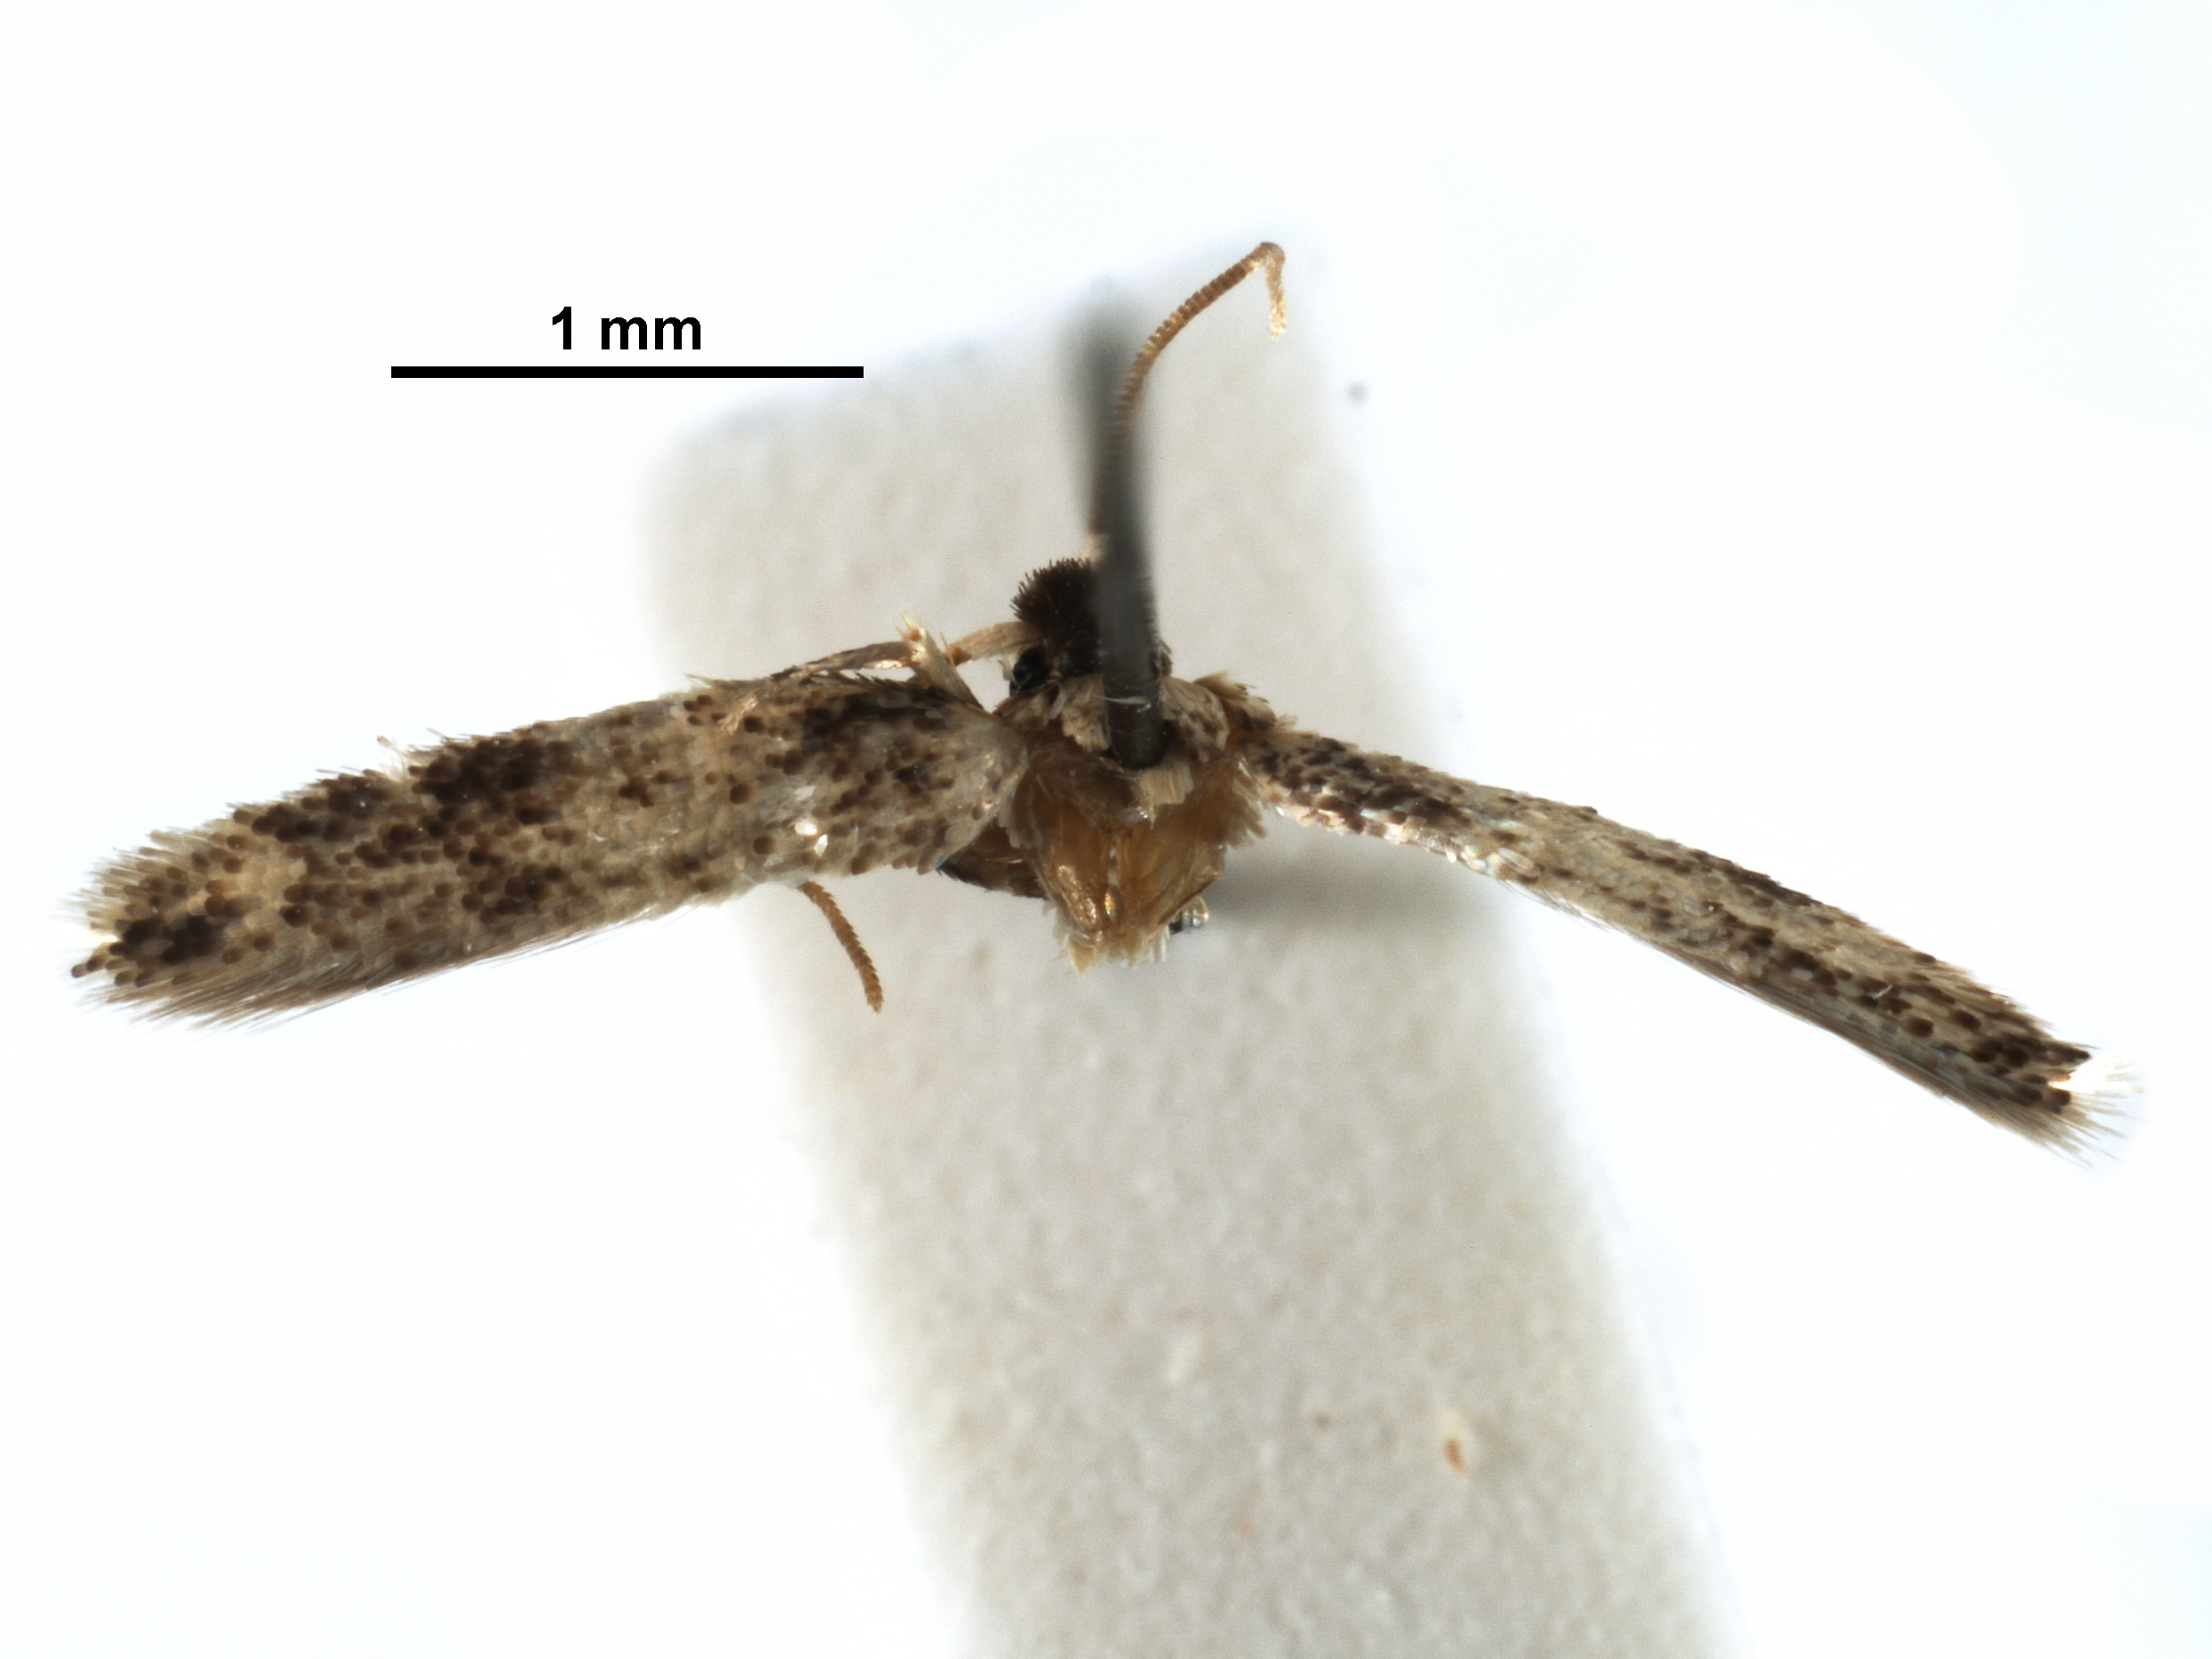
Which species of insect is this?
Zimmermannia obrutella
